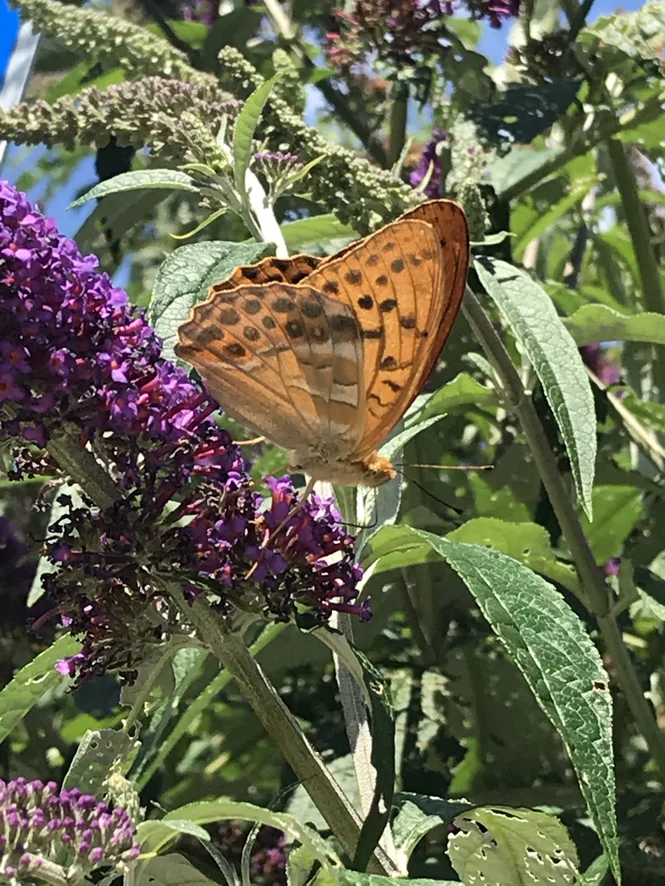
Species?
Argynnis paphia
